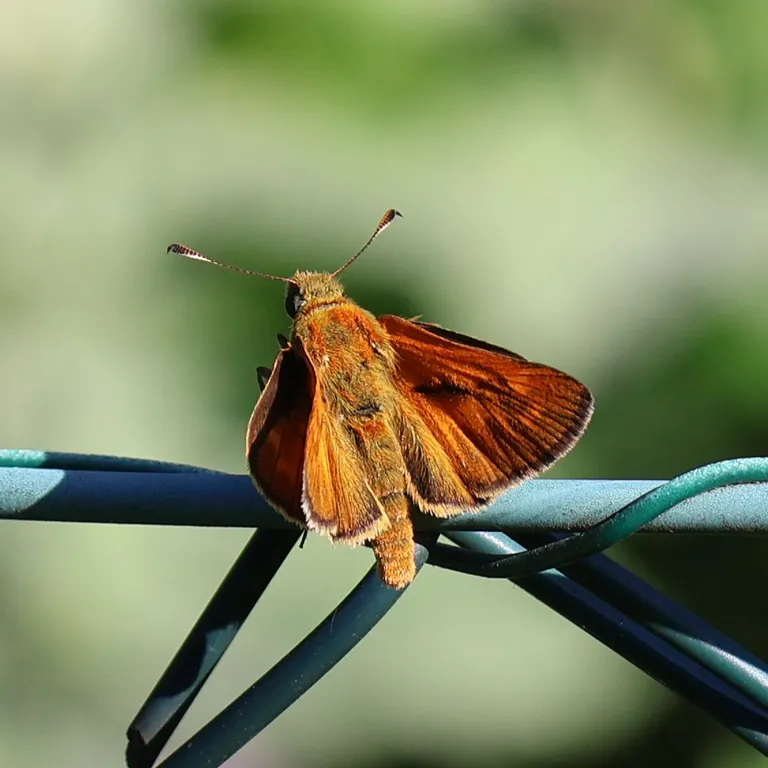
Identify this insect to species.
Ochlodes sylvanus (also Ochlodes venata)
